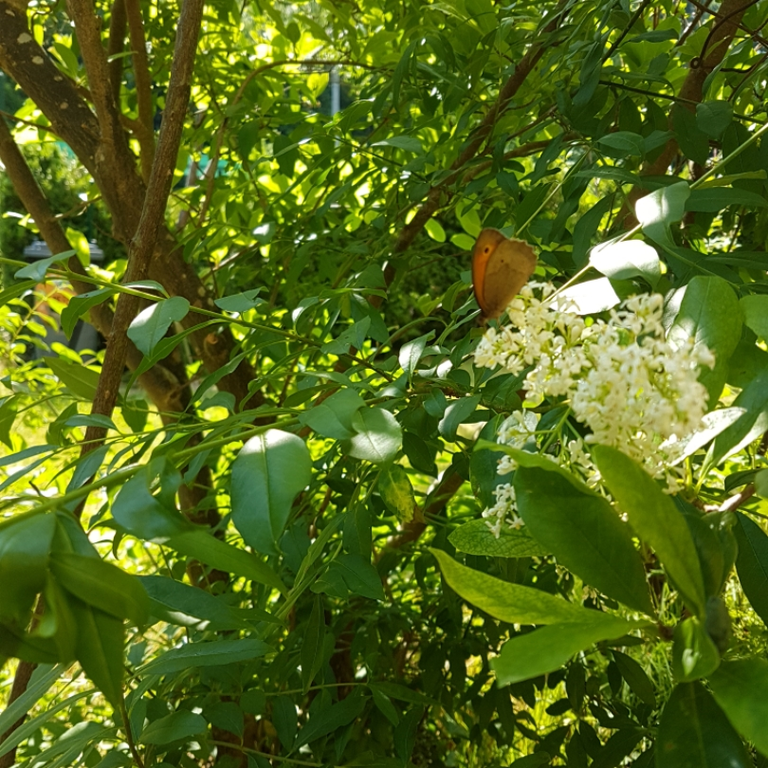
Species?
Maniola jurtina
